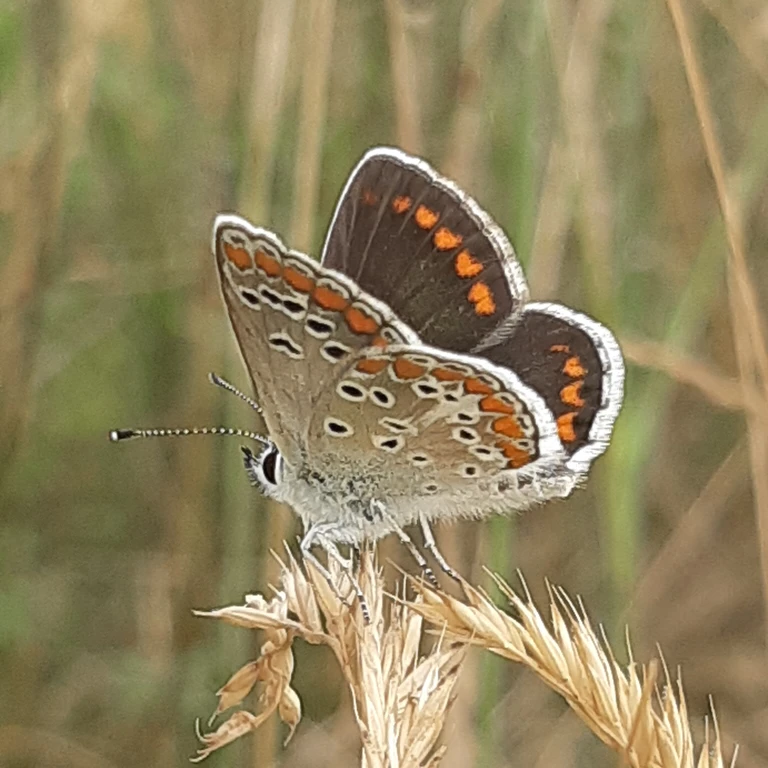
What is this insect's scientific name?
Aricia agestis/artaxerxes
